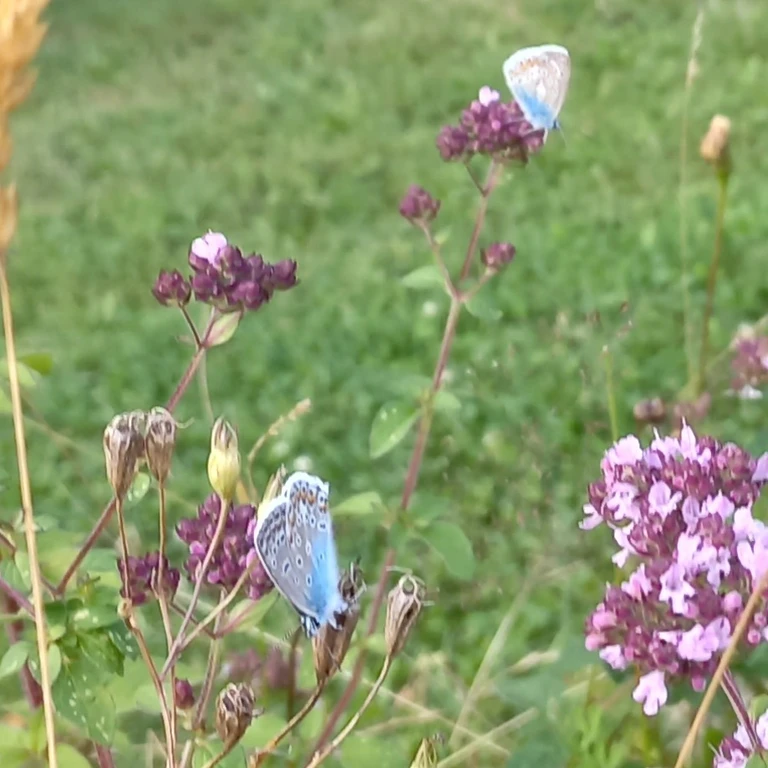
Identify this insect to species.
Polyommatus icarus
